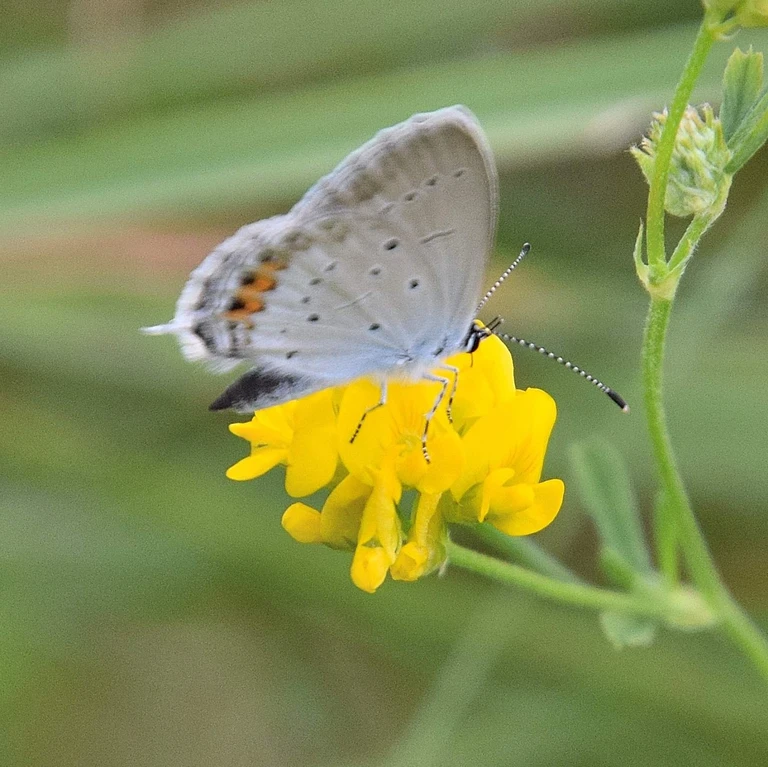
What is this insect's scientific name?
Cupido argiades (also Elkalyce argiades)
